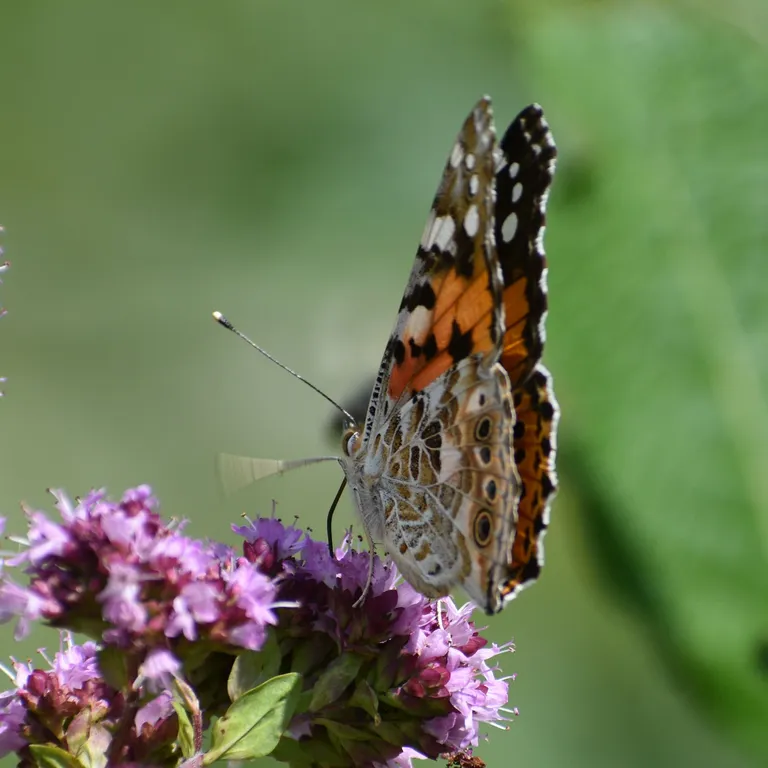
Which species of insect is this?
Vanessa cardui
